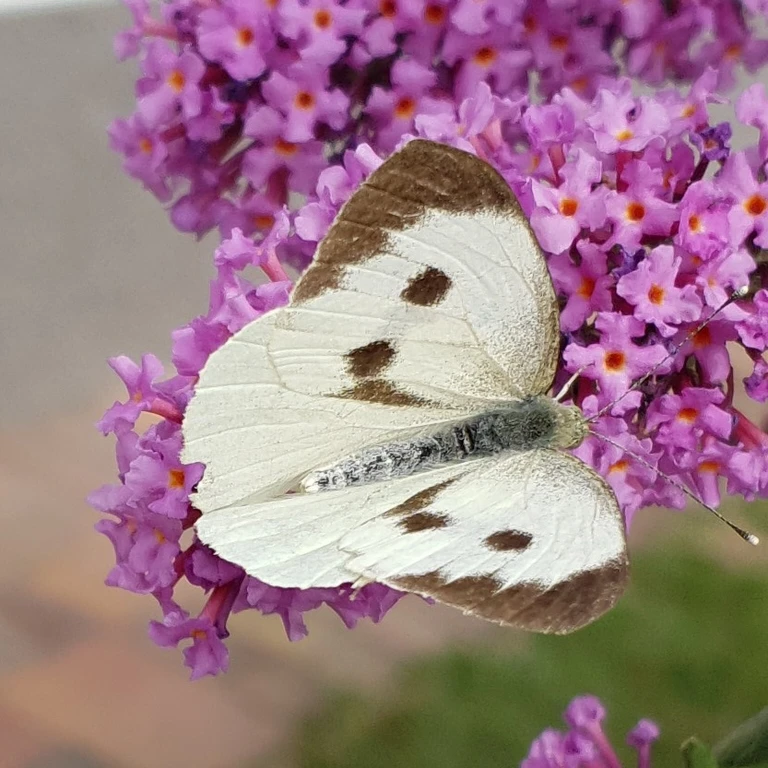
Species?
Pieris brassicae
